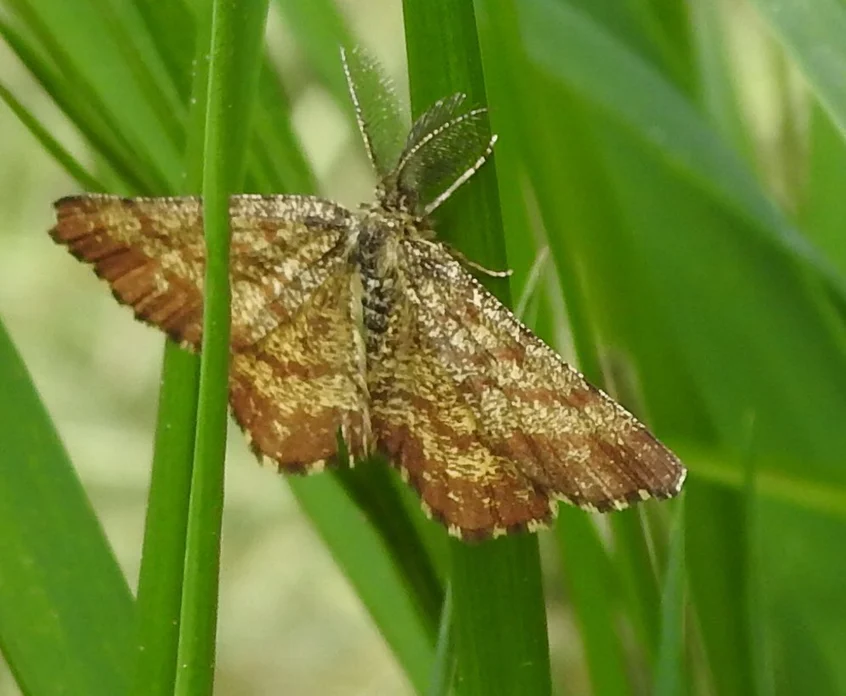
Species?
Ematurga atomaria
